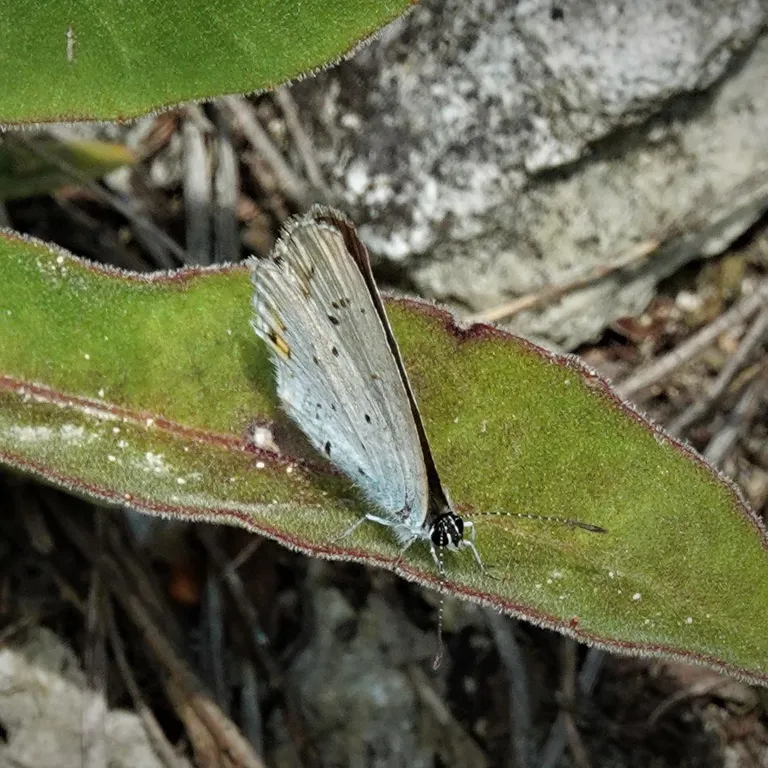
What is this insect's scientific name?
Cupido argiades (also Elkalyce argiades)
